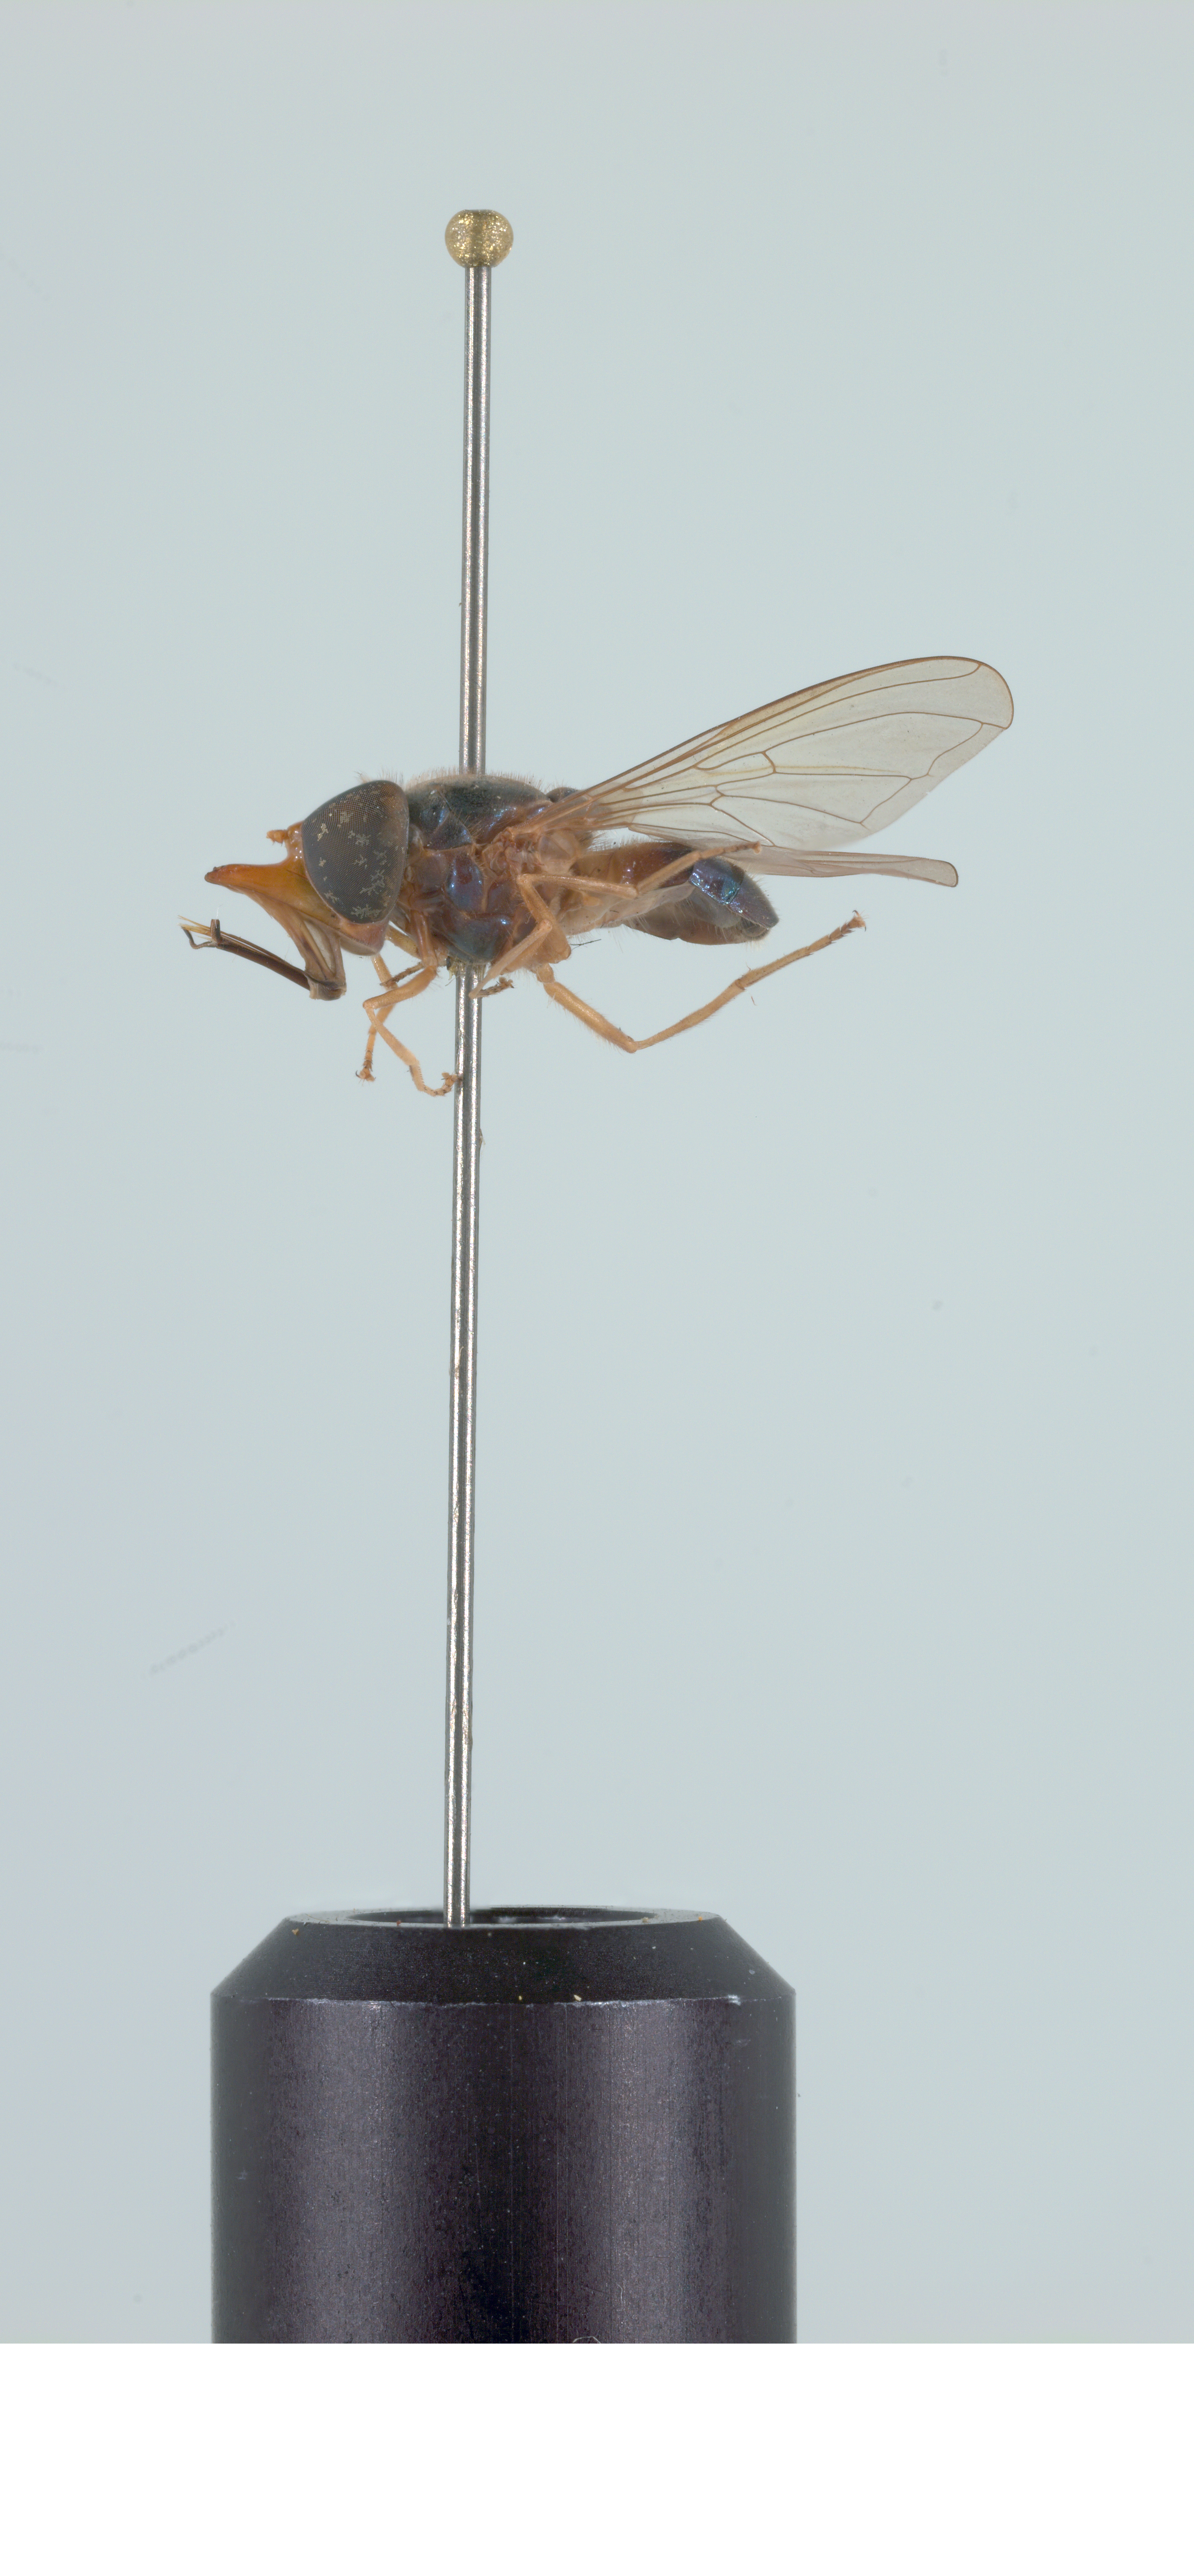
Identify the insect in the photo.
Rhingia caerulescens
